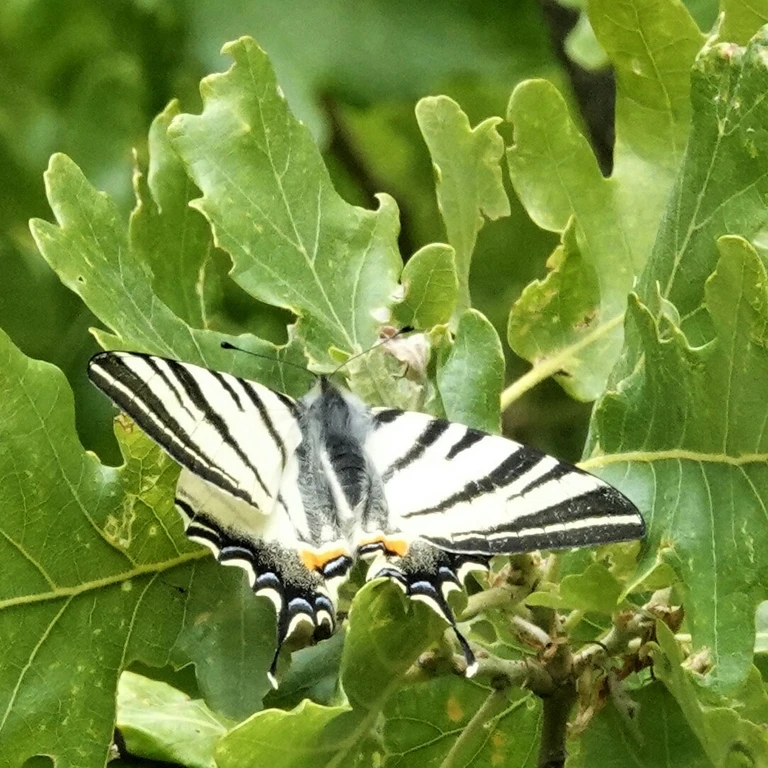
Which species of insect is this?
Iphiclides podalirius
